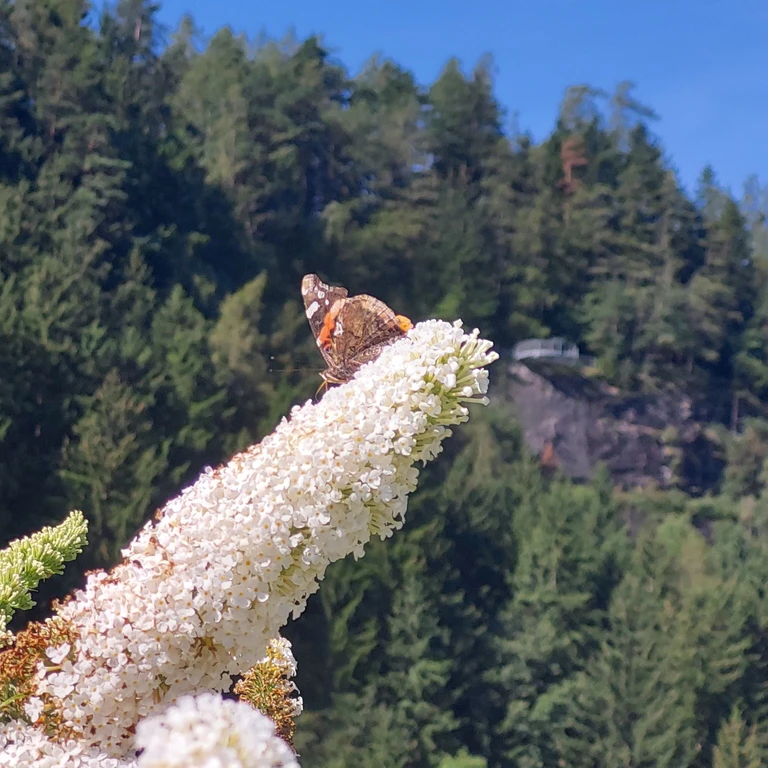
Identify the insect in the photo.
Vanessa atalanta
